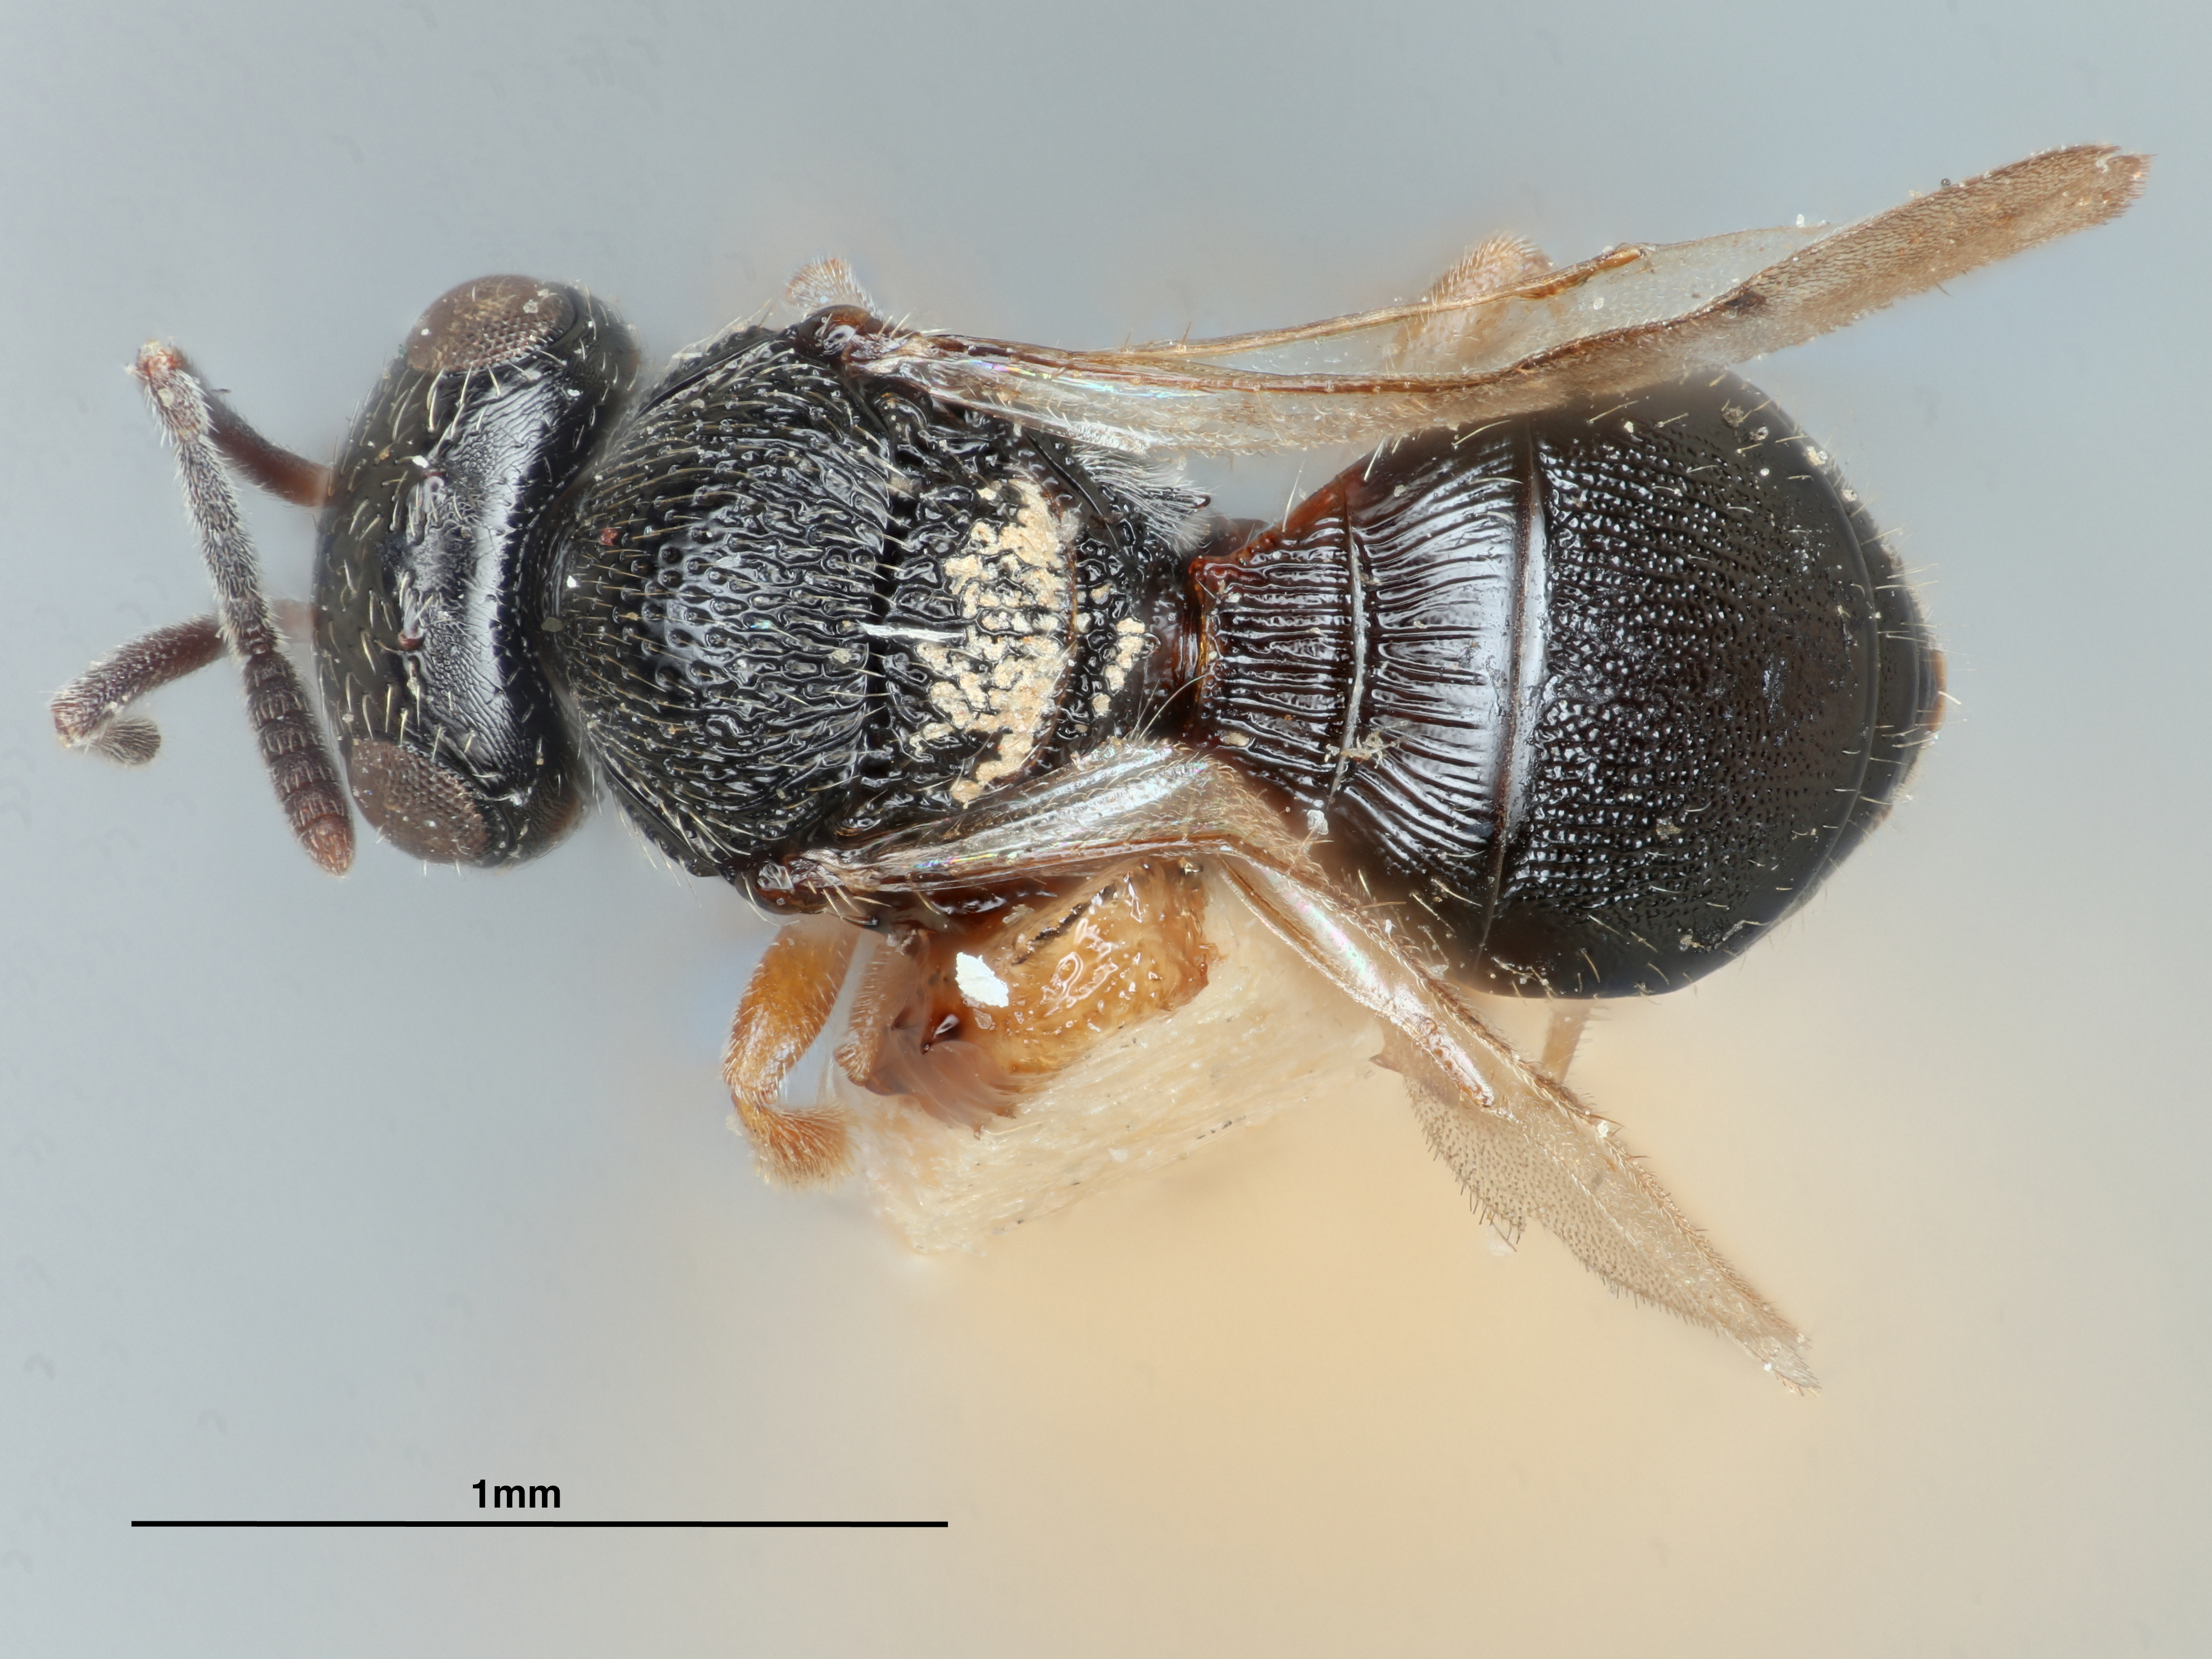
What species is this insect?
Trimorus striopunctatus
